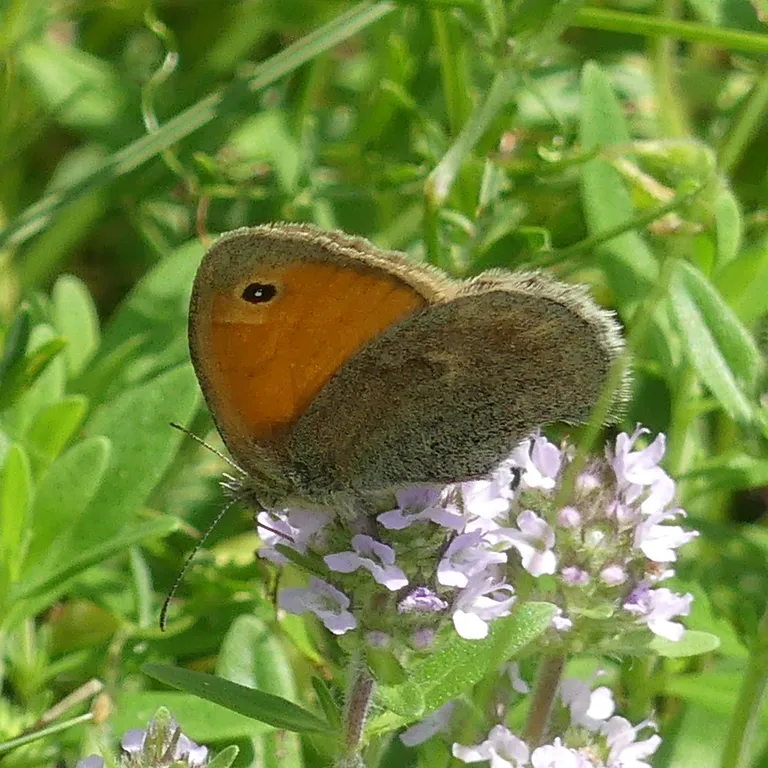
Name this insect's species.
Coenonympha pamphilus
